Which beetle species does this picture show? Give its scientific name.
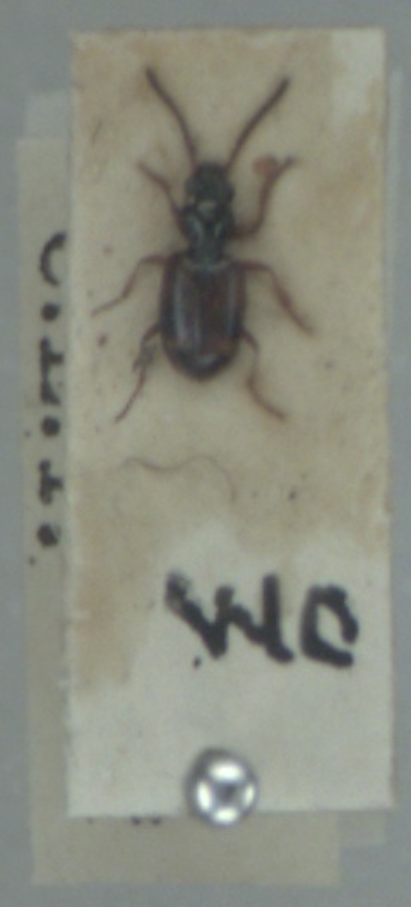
Bembidion articulatum
